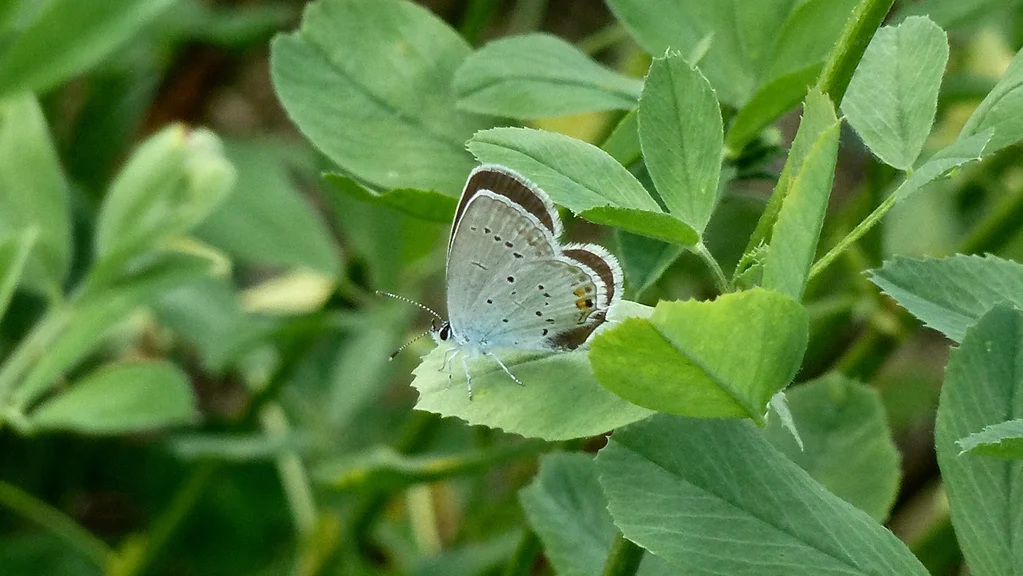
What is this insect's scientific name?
Cupido argiades (also Elkalyce argiades)
